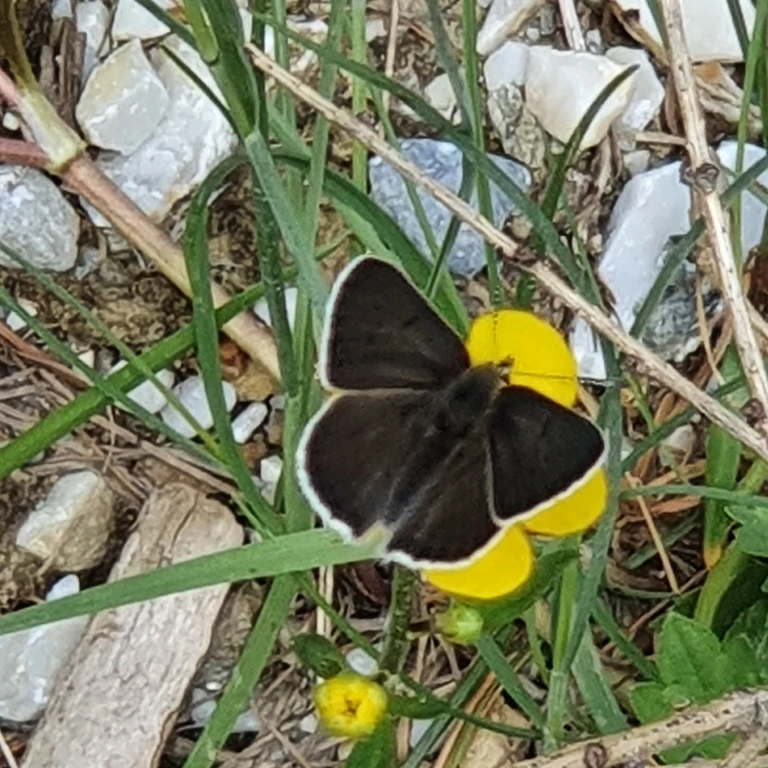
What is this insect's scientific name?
Lycaena tityrus (also Loweia tityrus)
